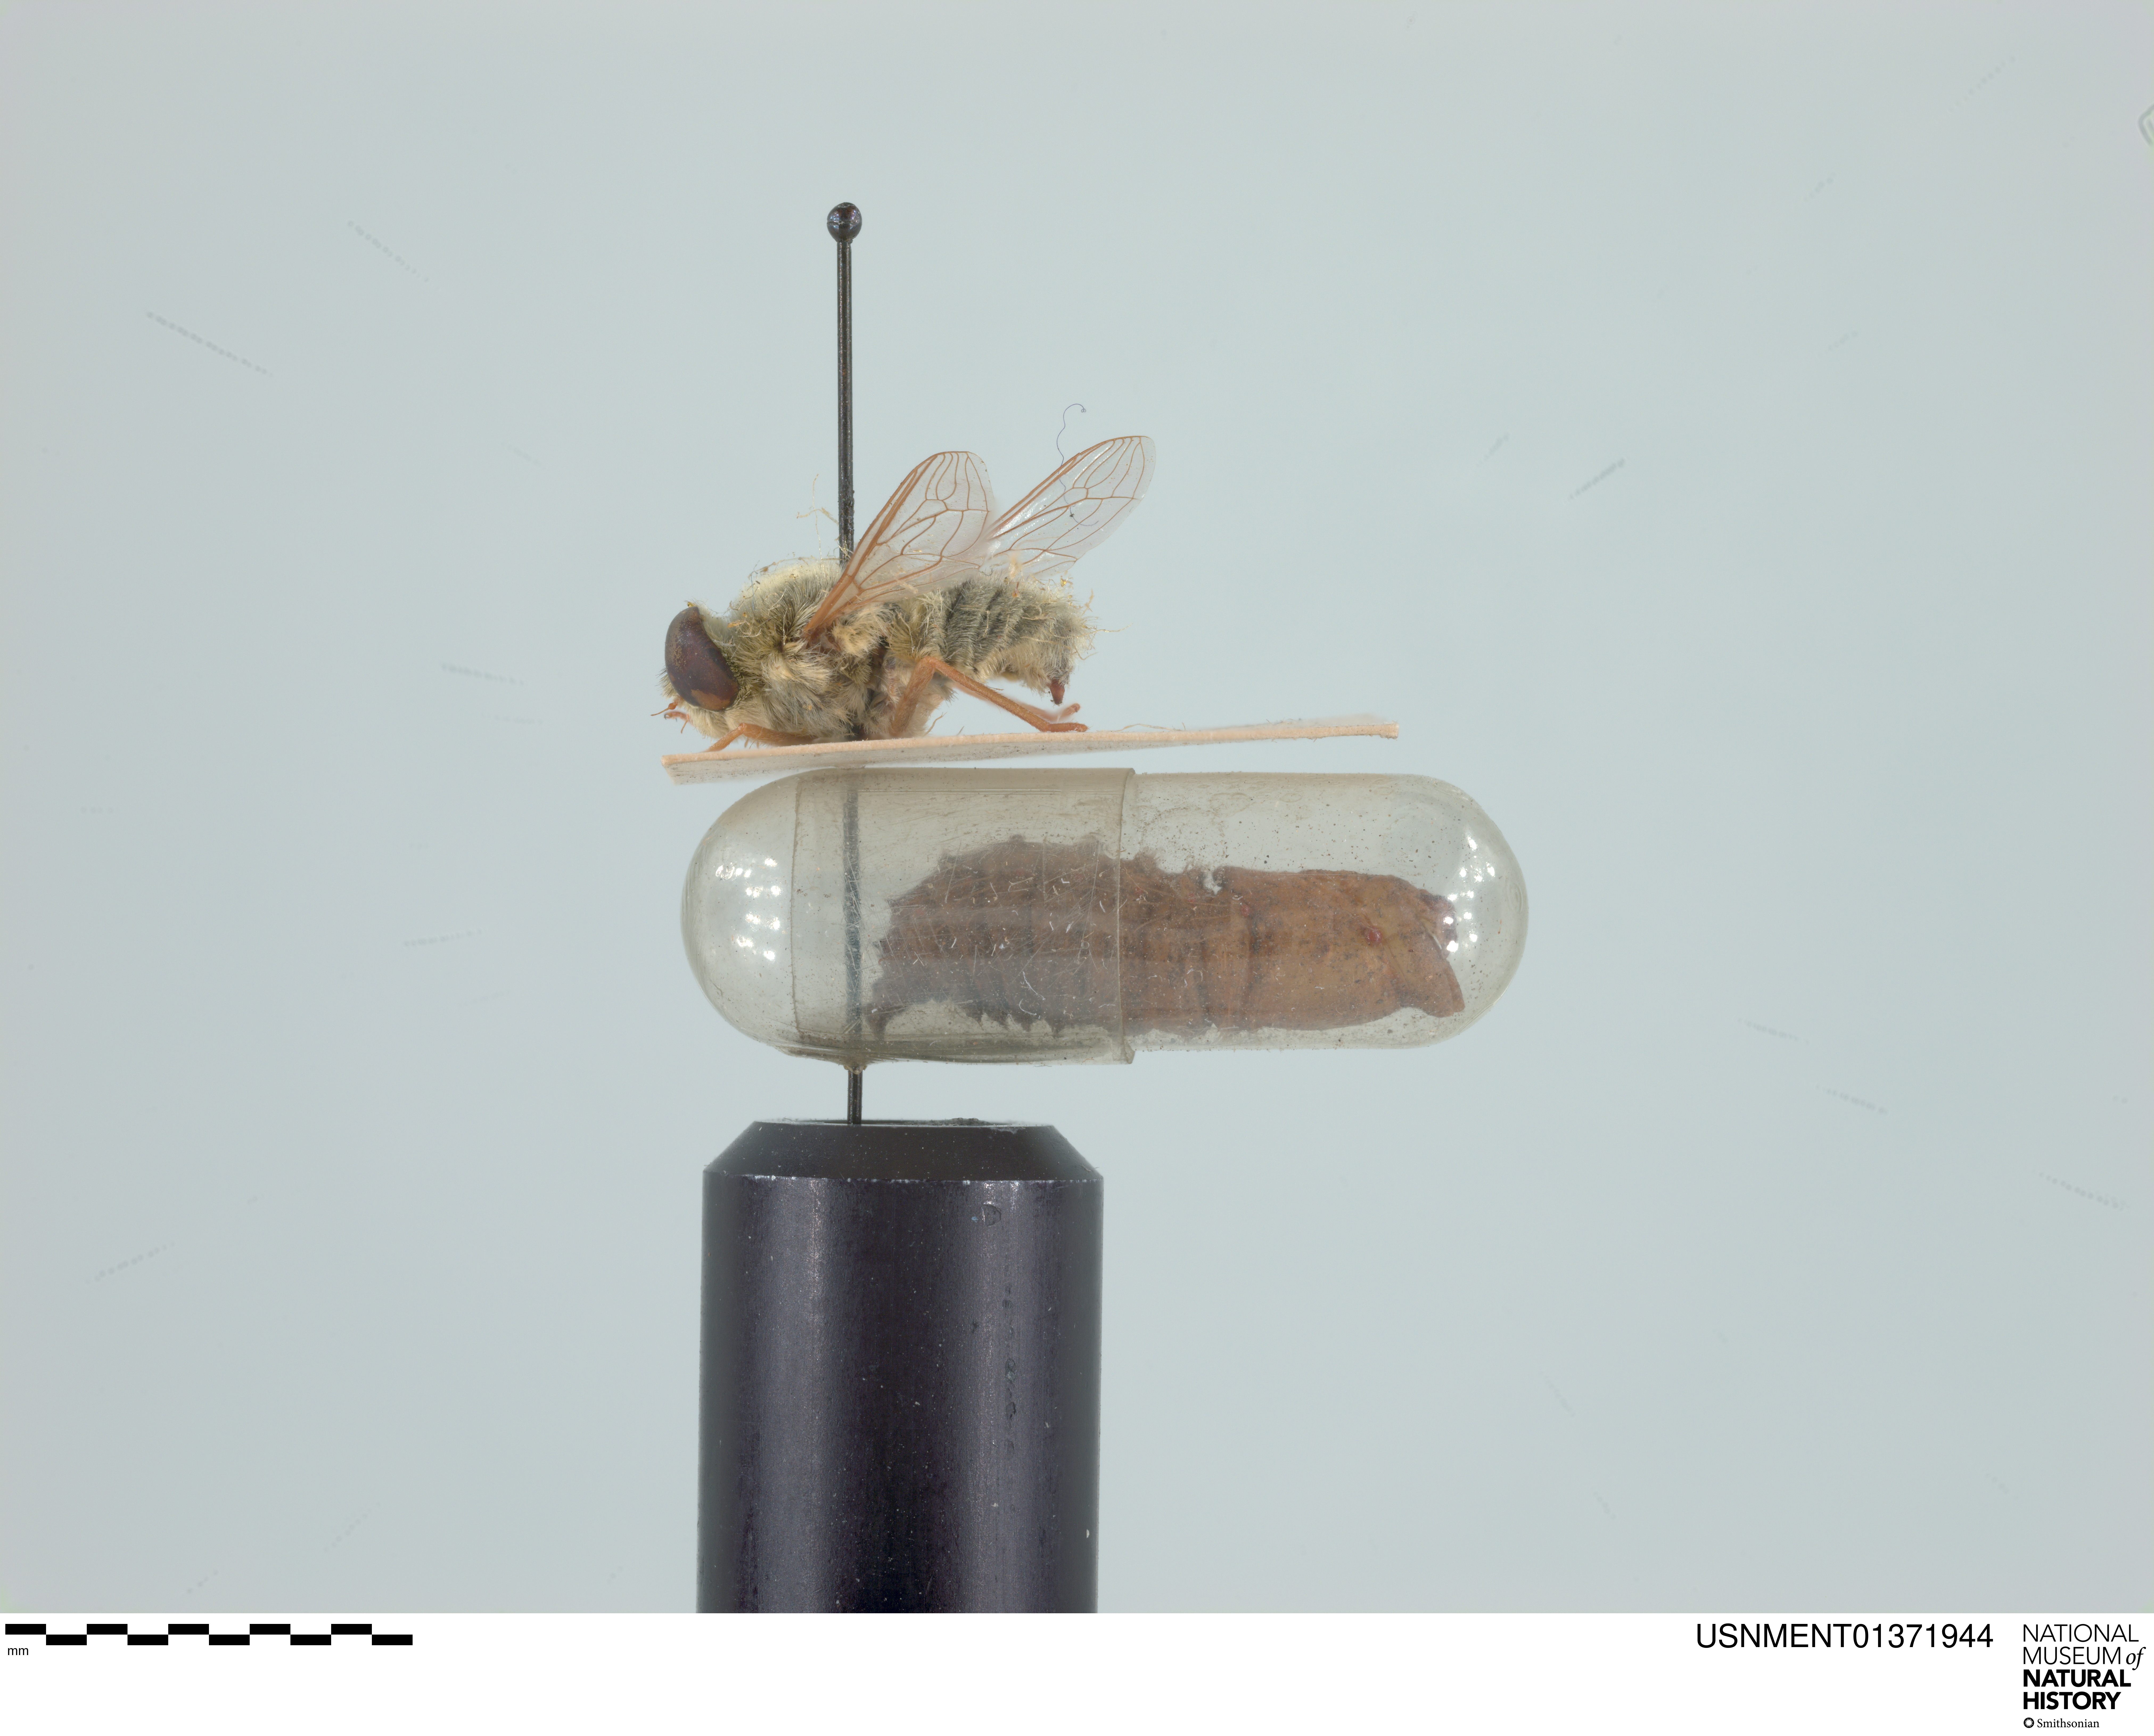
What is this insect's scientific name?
Neorhynchocephalus sackenii
